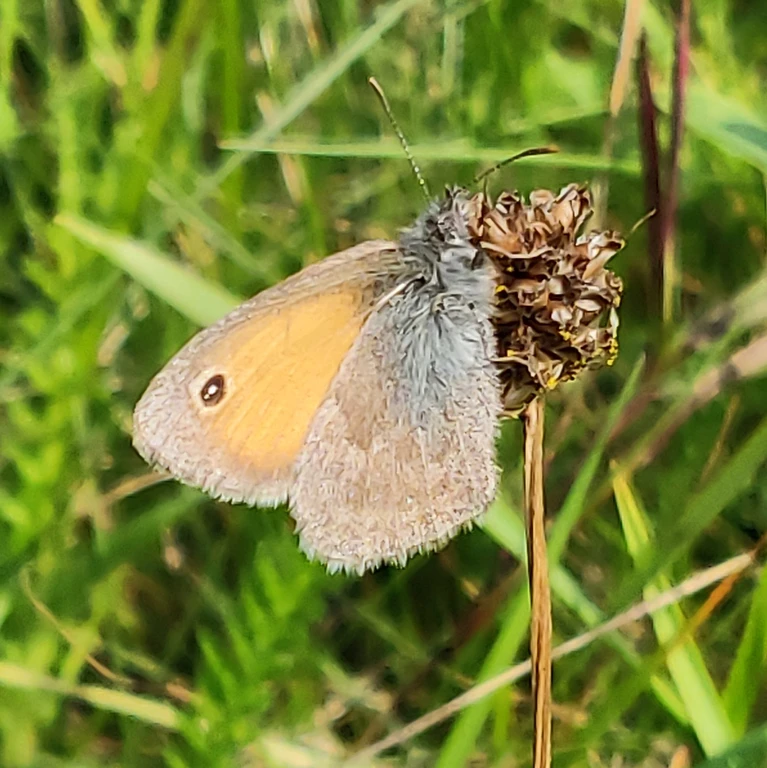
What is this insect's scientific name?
Coenonympha pamphilus
